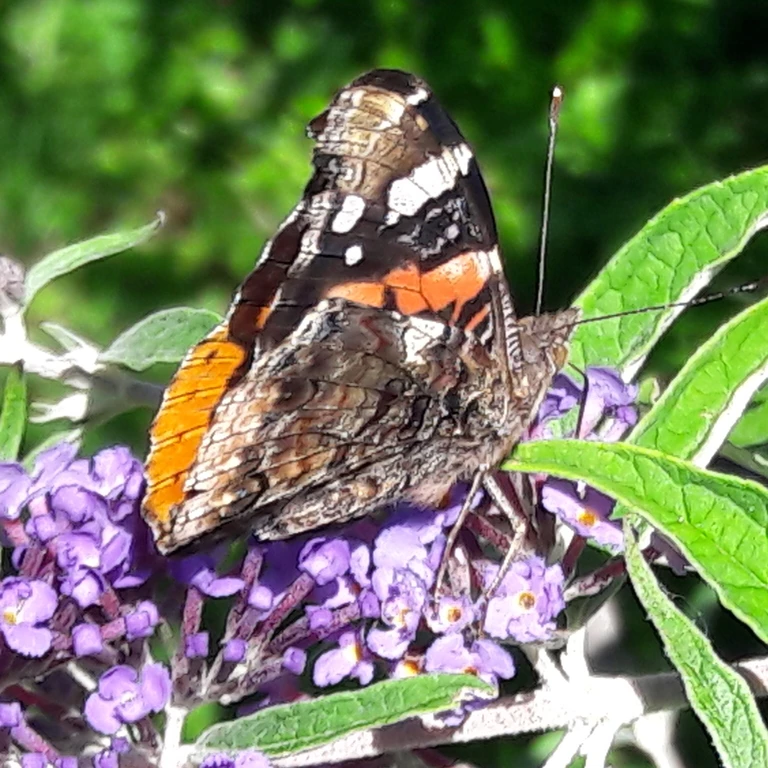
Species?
Vanessa atalanta
